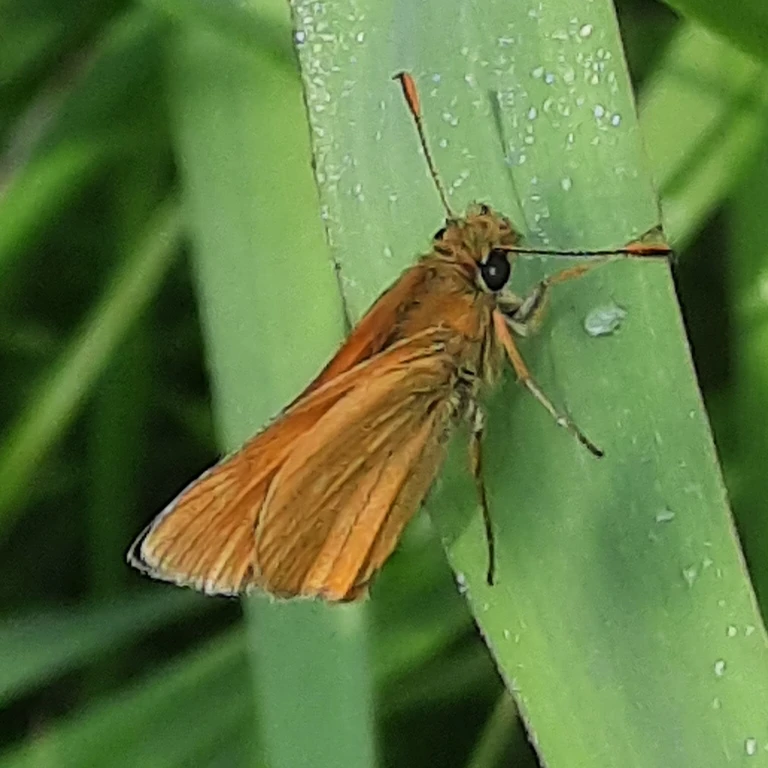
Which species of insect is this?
Ochlodes sylvanus (also Ochlodes venata)
